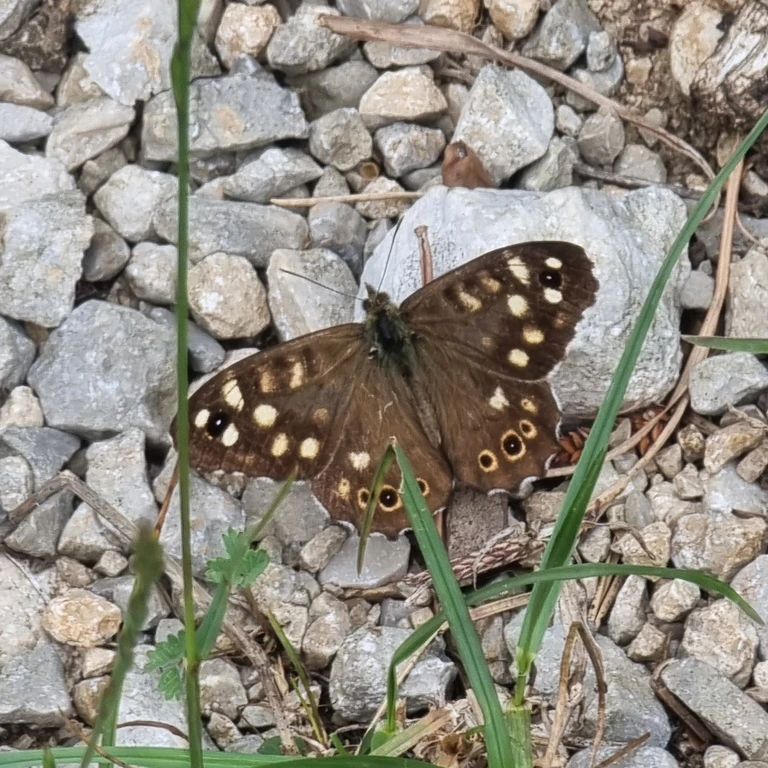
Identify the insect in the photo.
Pararge aegeria
